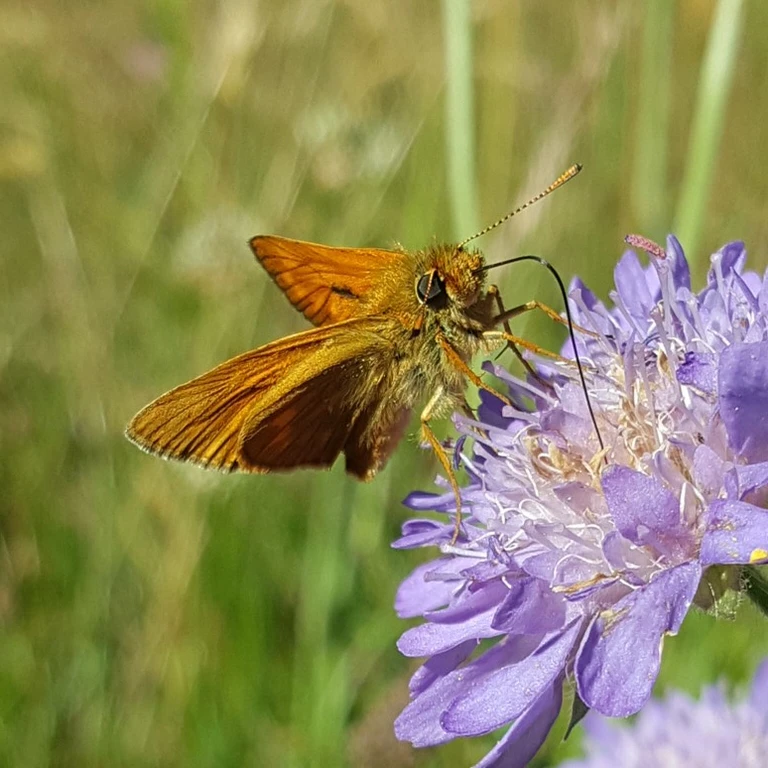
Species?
Ochlodes sylvanus (also Ochlodes venata)
